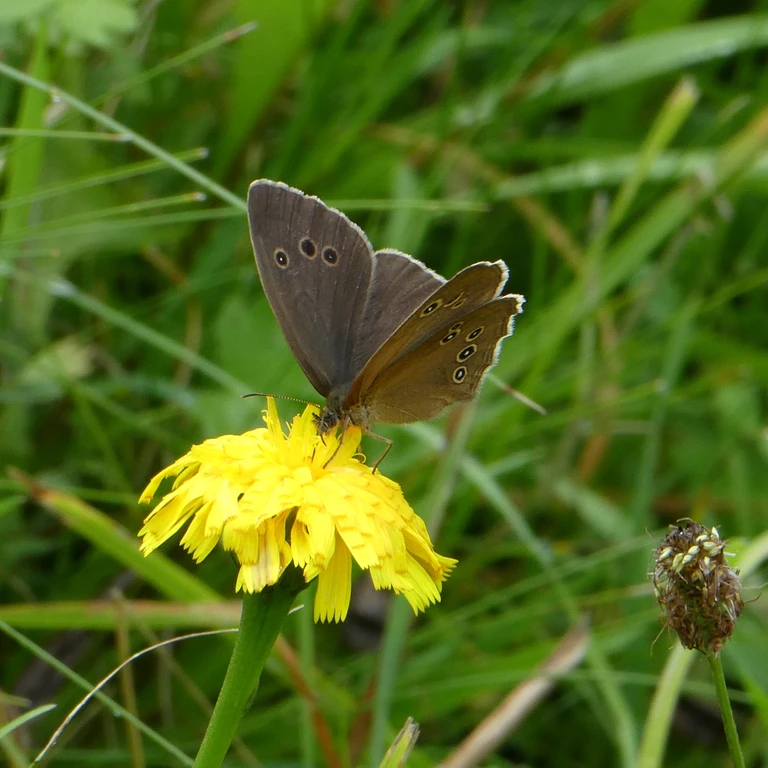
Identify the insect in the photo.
Aphantopus hyperantus
